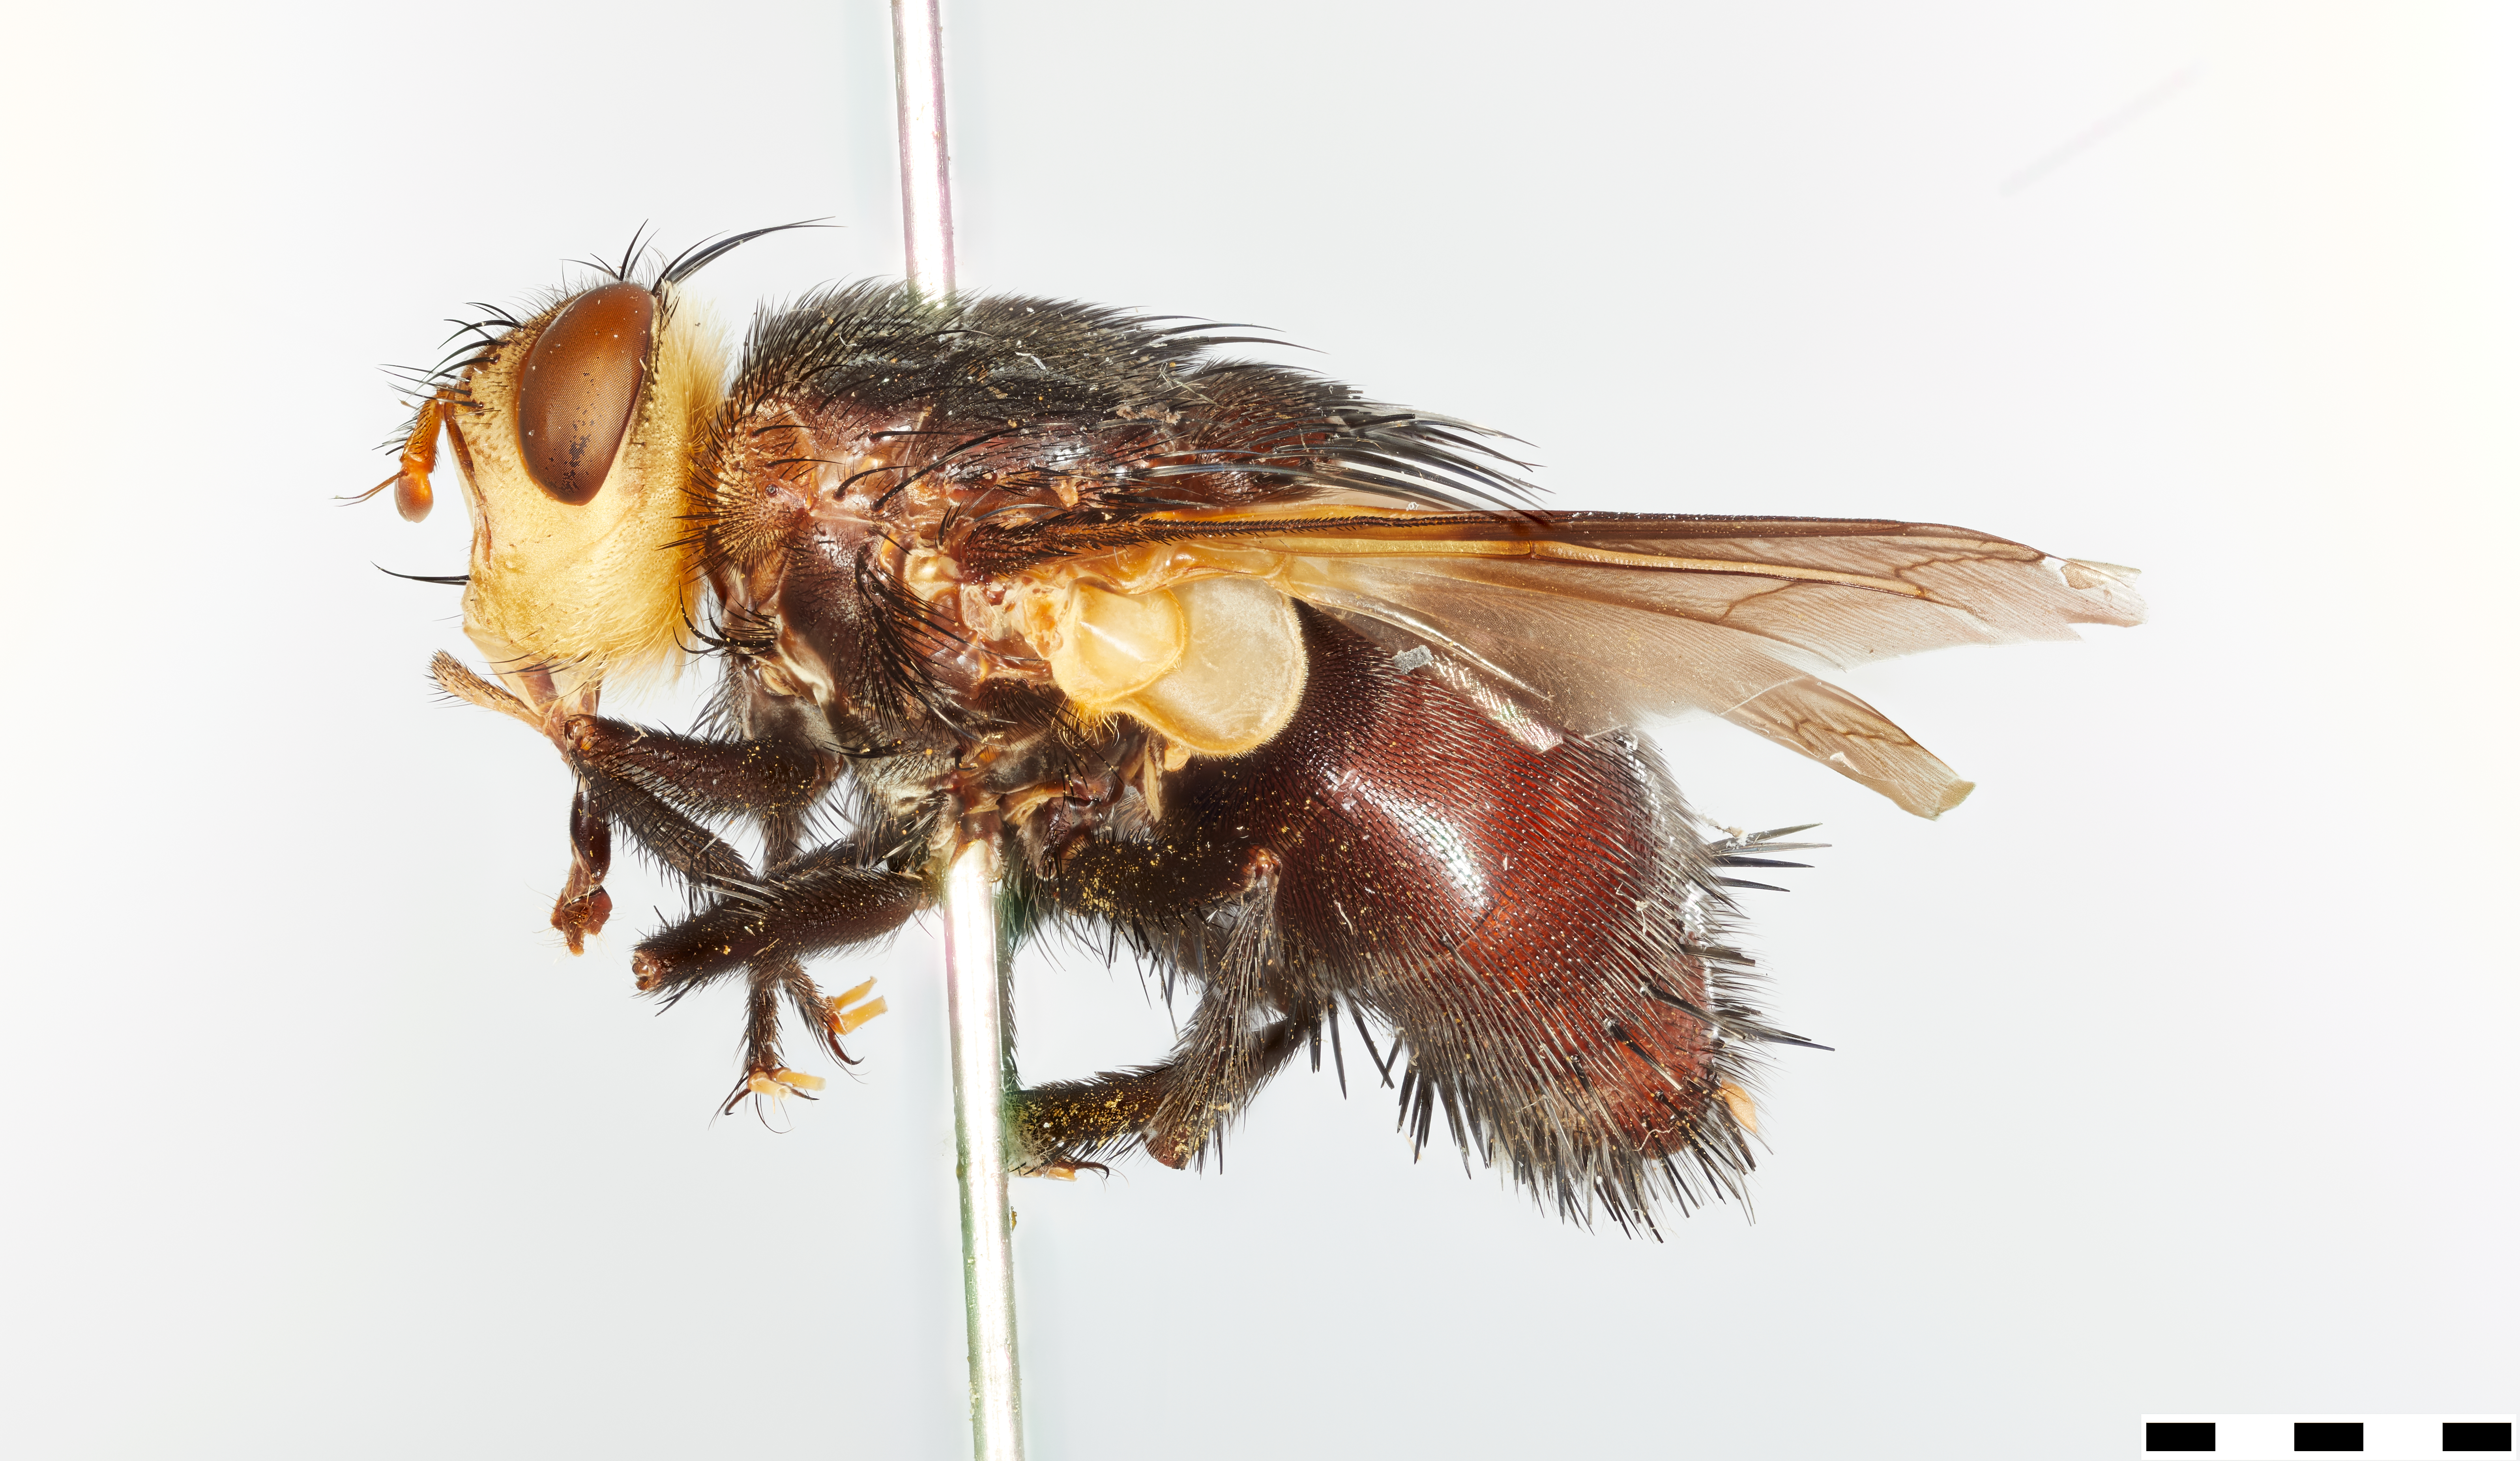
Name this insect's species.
Trophomyia pictipennis
